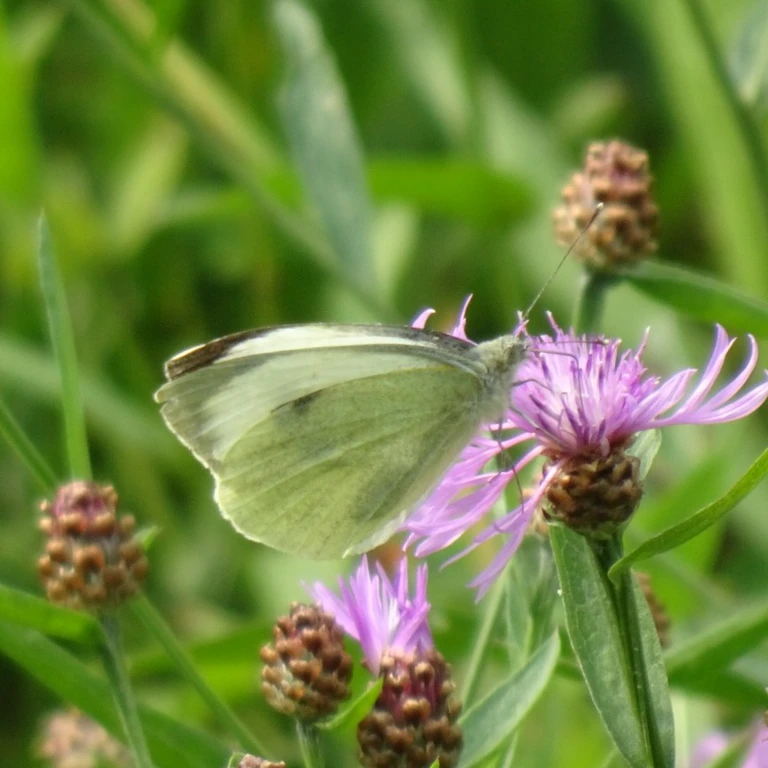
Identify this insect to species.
Pieris brassicae
